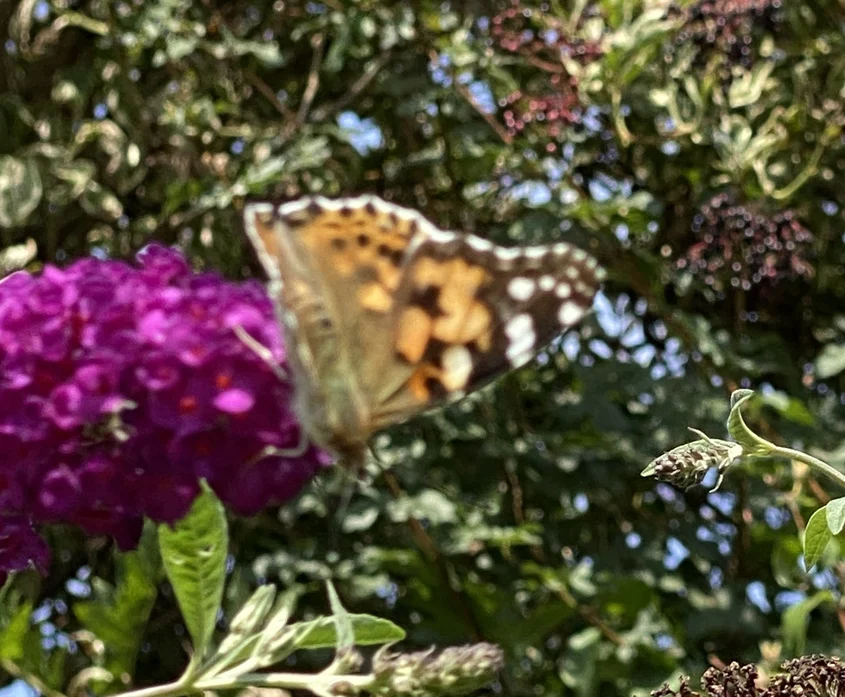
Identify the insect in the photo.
Vanessa cardui
